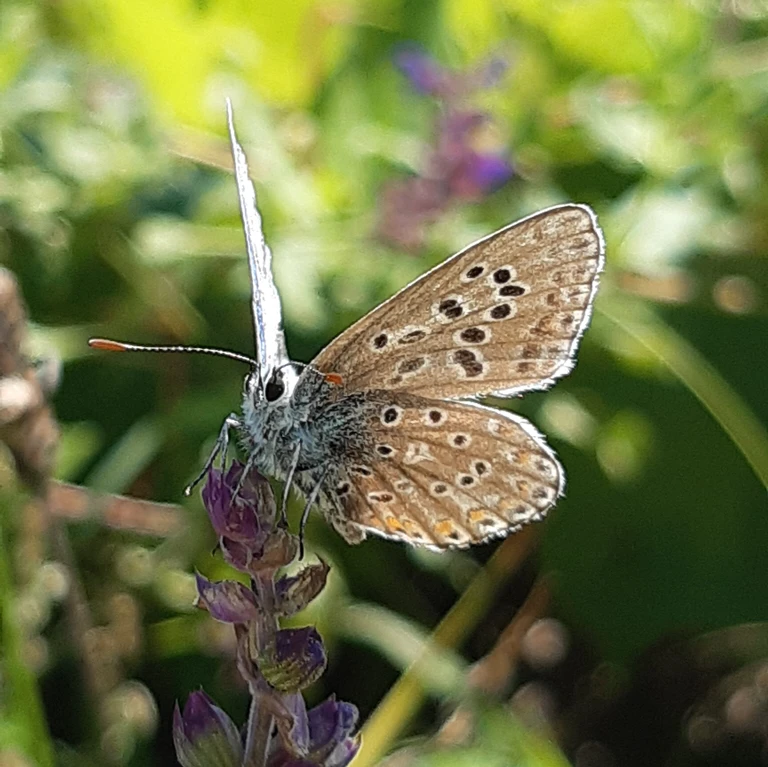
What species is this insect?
Lysandra bellargus
